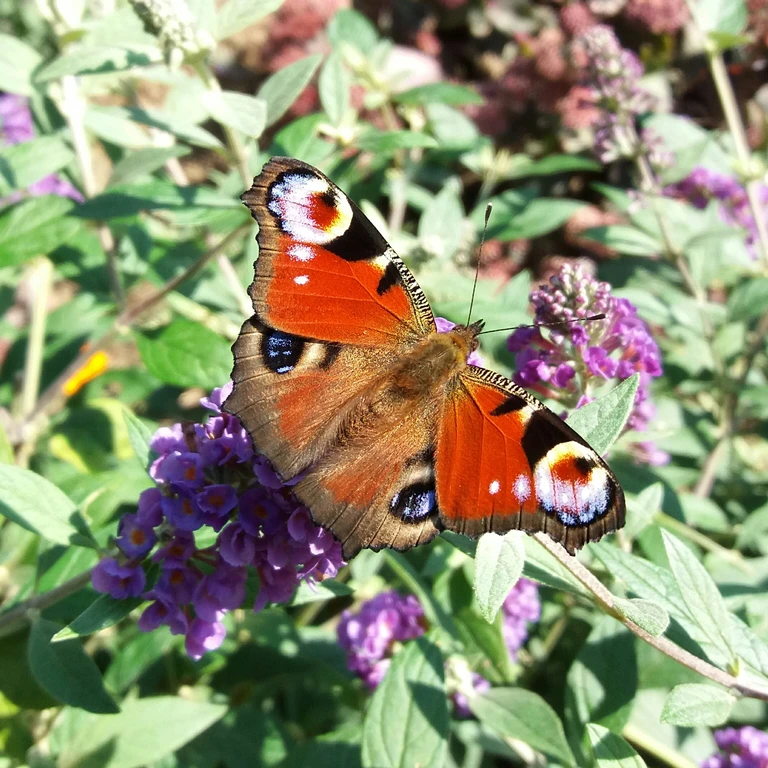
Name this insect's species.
Aglais io
